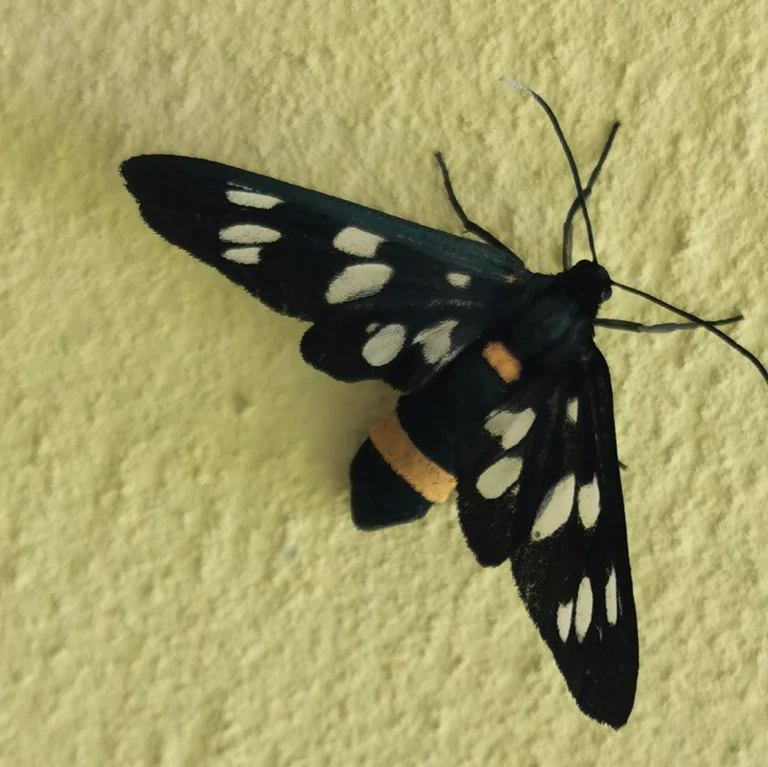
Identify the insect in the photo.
Amata phegea
